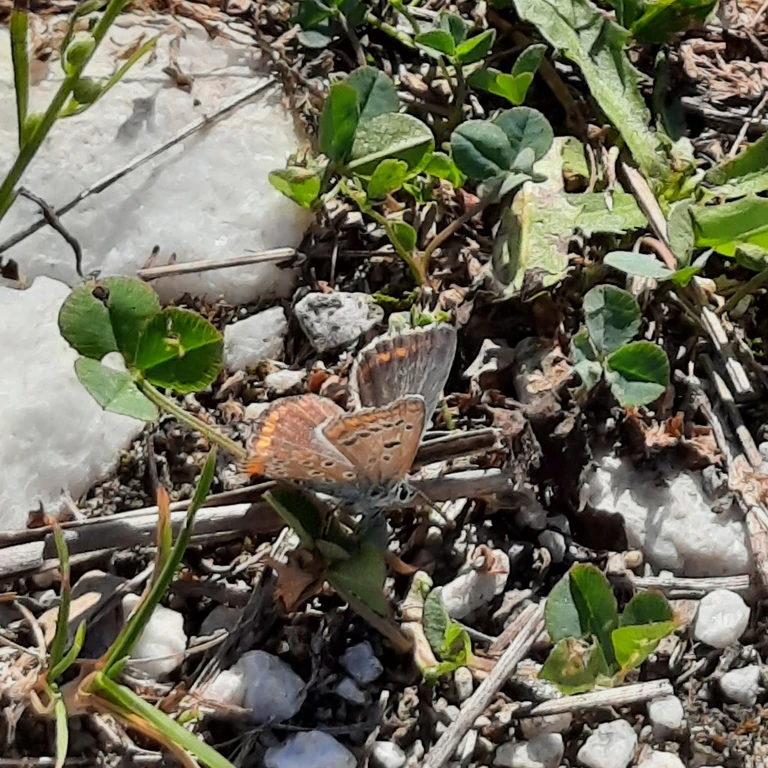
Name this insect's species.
Polyommatus icarus
